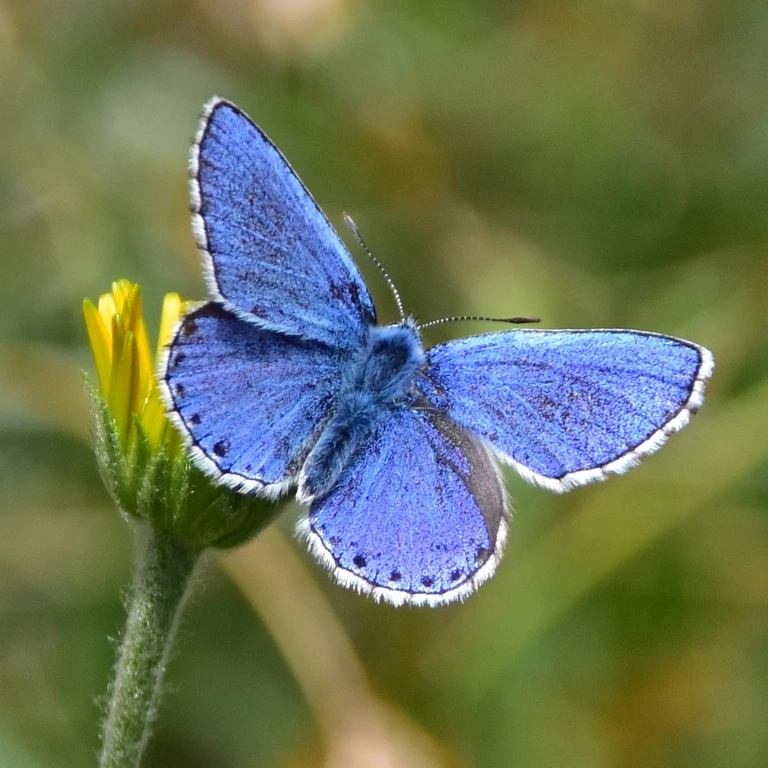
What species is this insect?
Lysandra bellargus
